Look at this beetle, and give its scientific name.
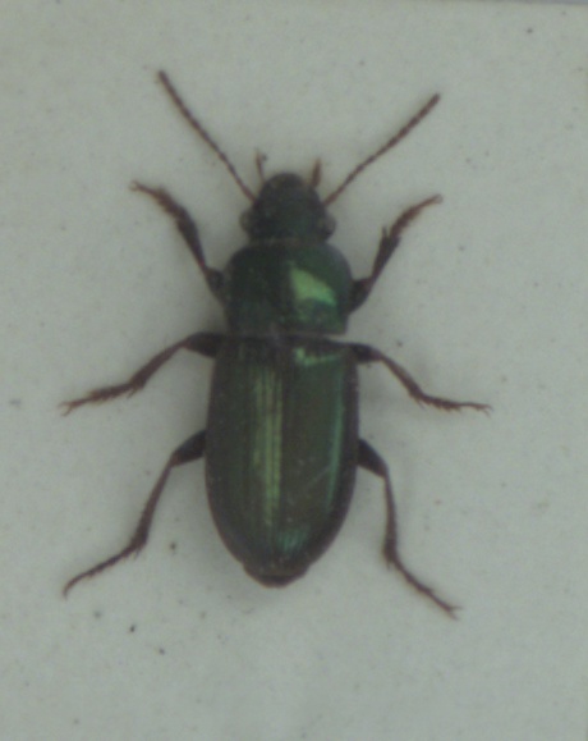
Harpalus affinis
